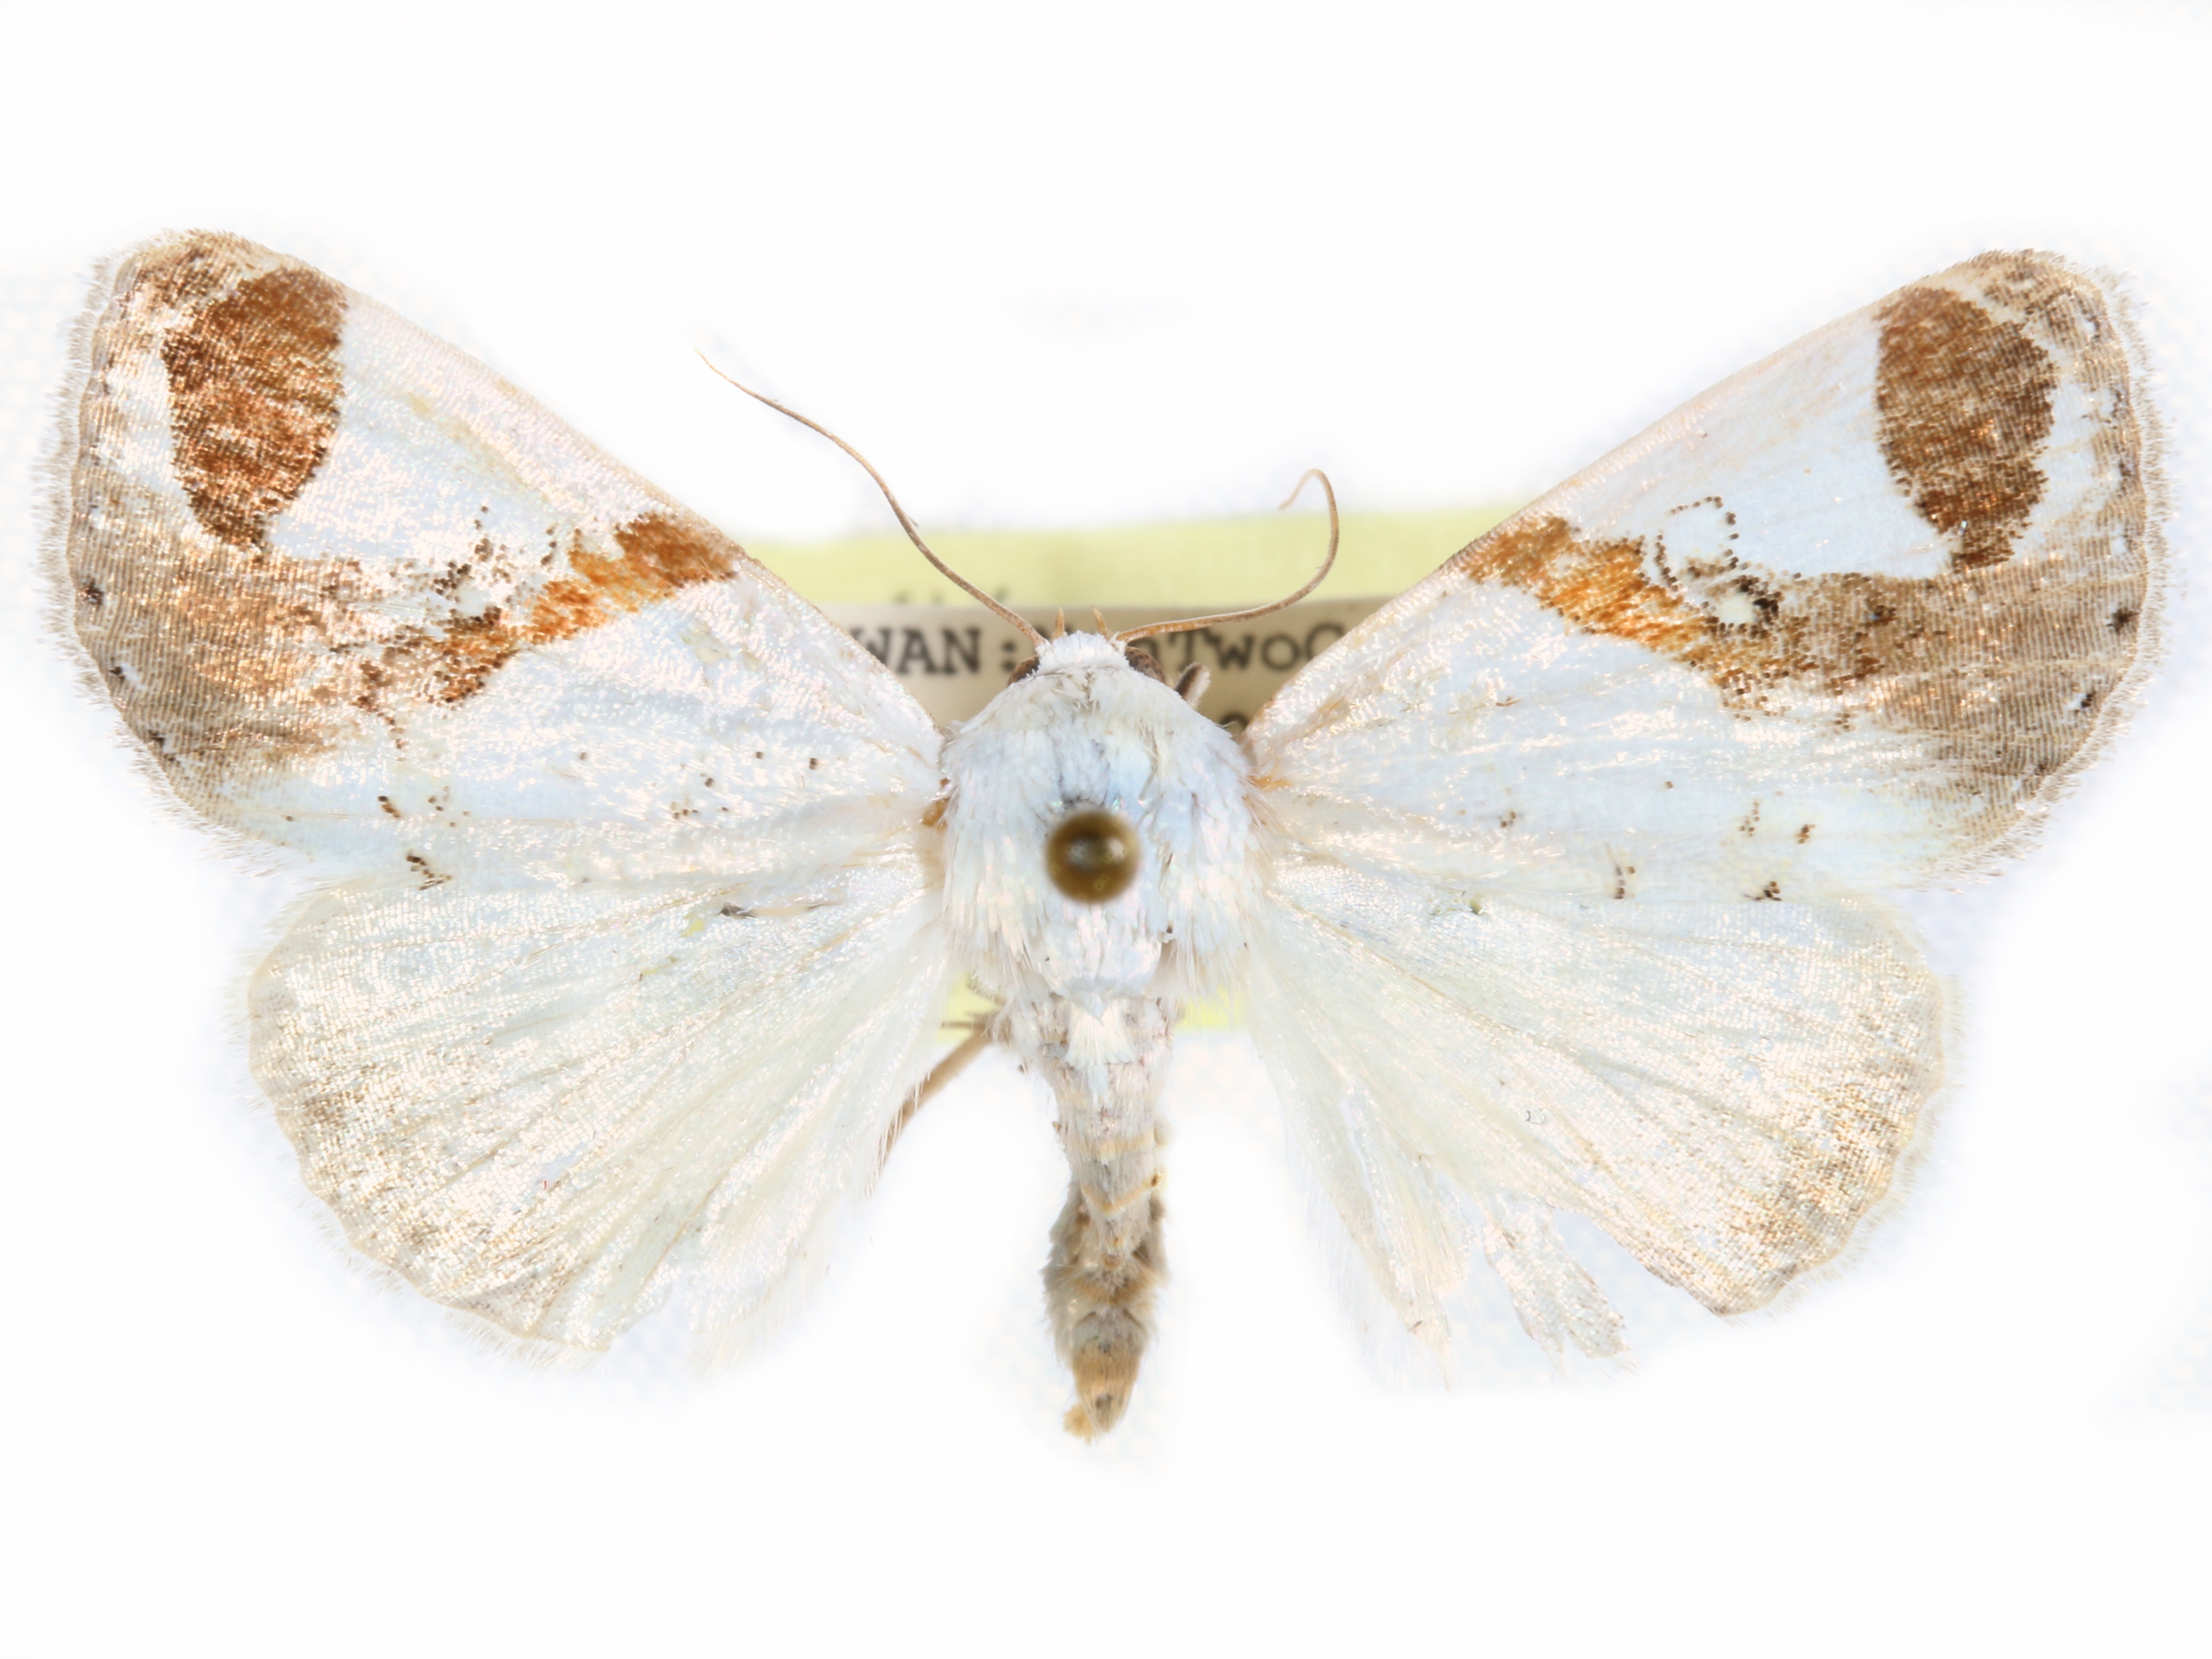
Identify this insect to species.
Sphragifera biplagiata
